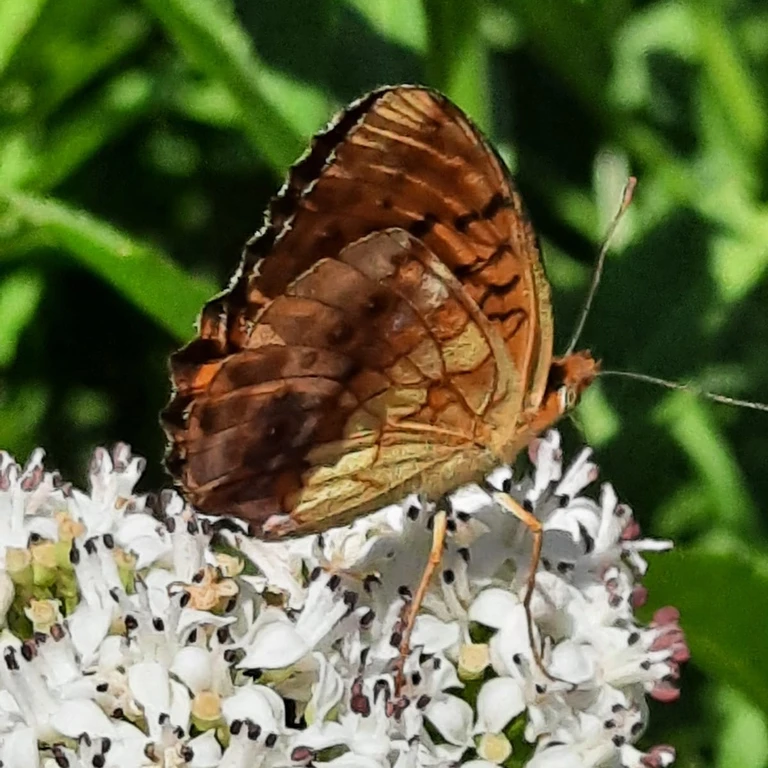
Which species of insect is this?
Brenthis daphne
